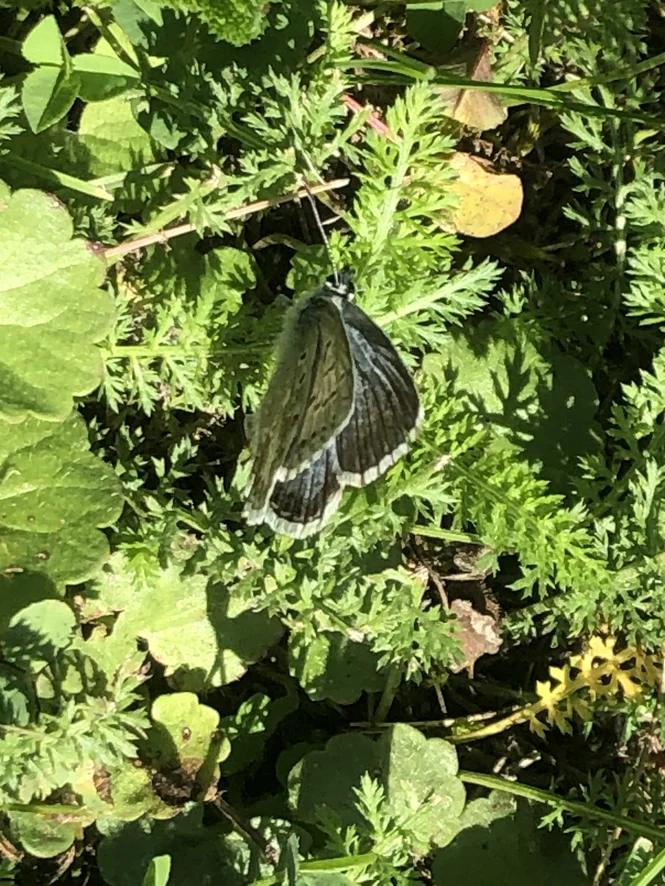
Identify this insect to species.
Lysandra coridon
